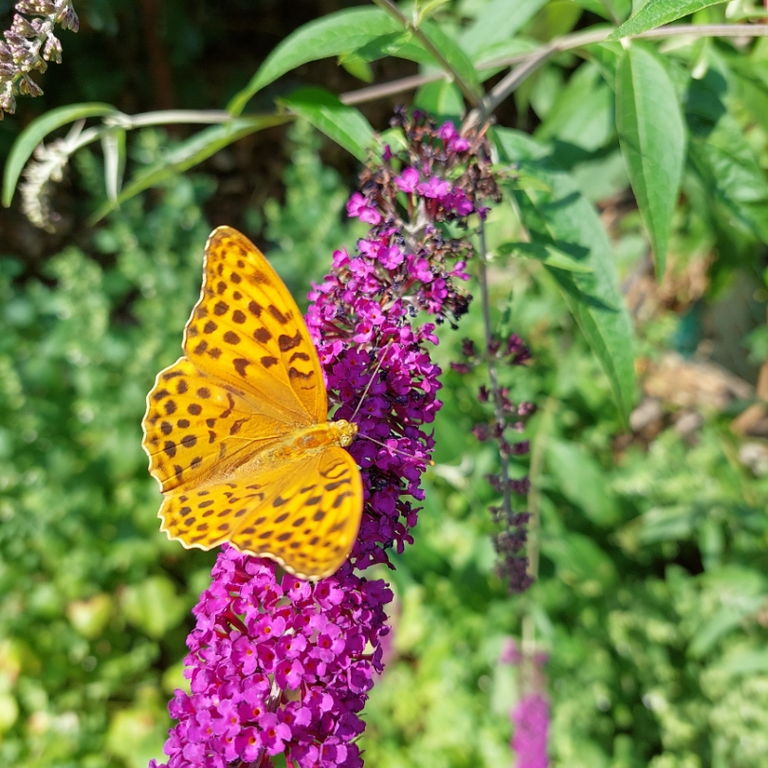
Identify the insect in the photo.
Argynnis paphia
